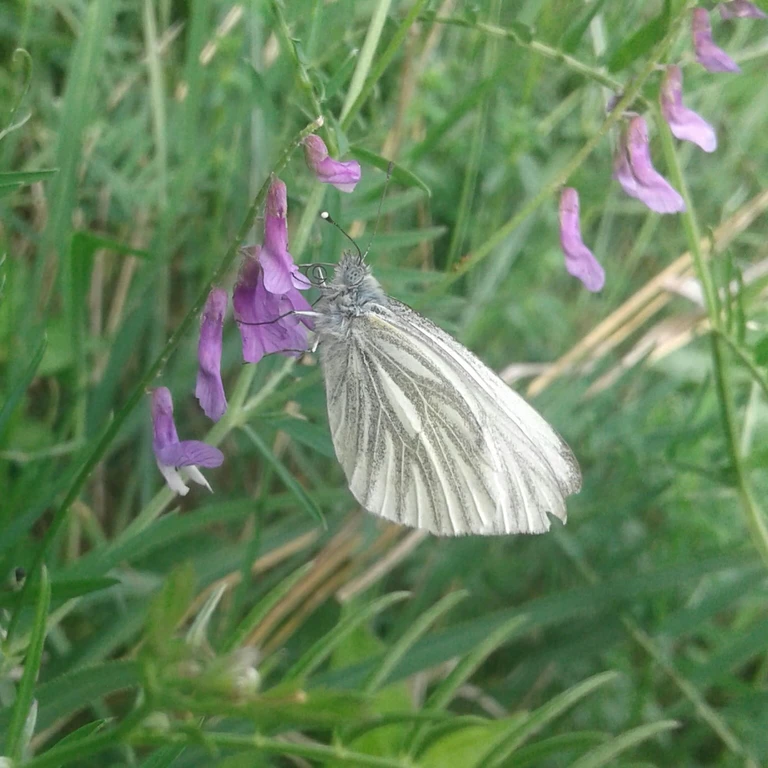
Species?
Pieris napi
